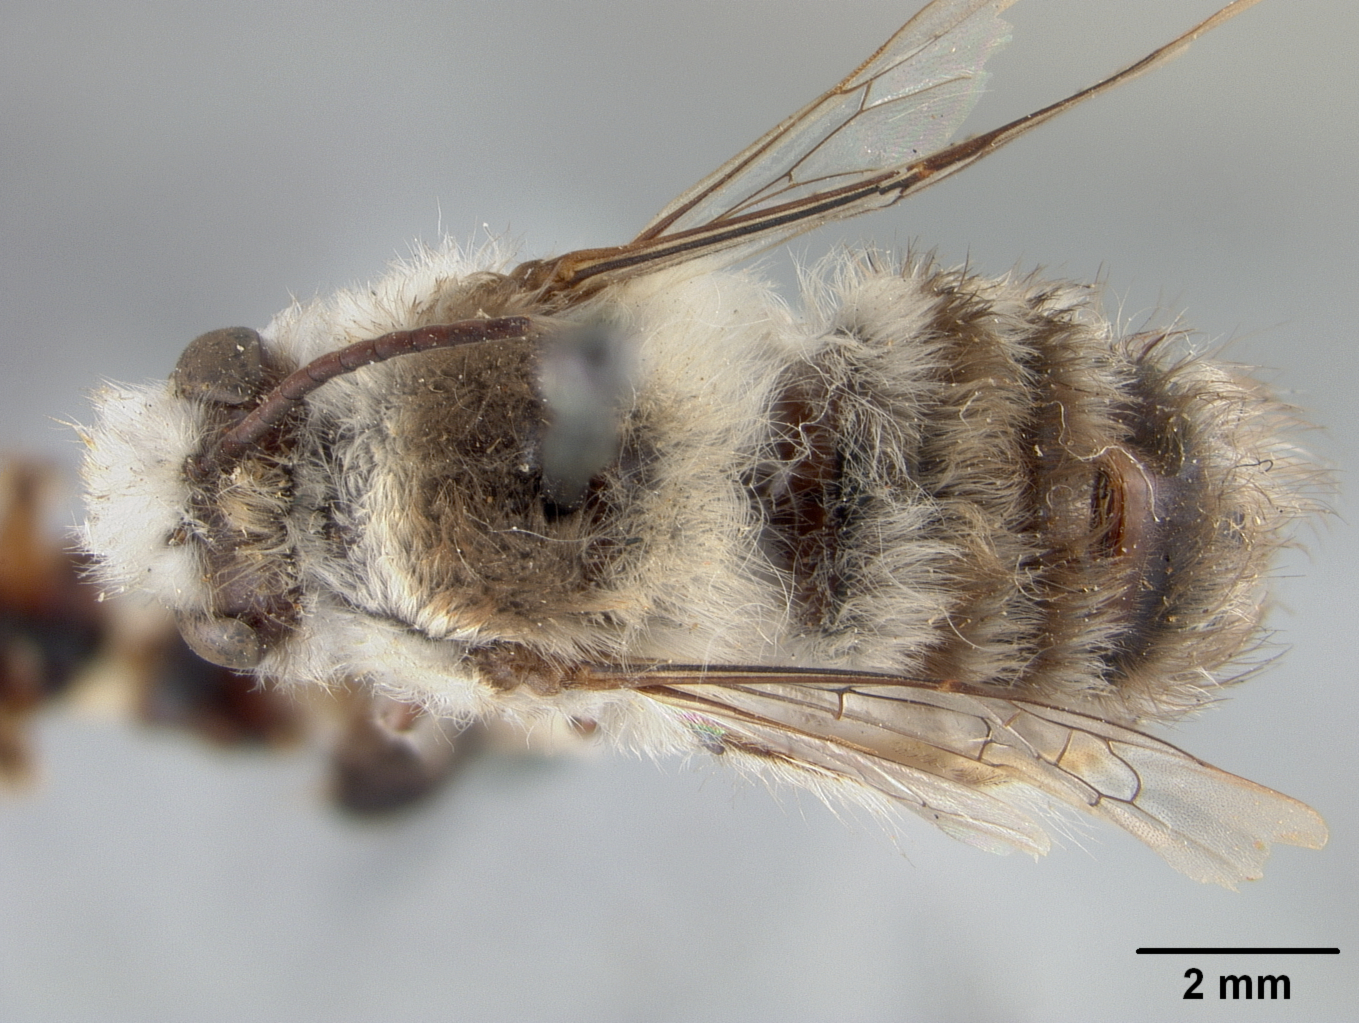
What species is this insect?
Megandrena koebelei
